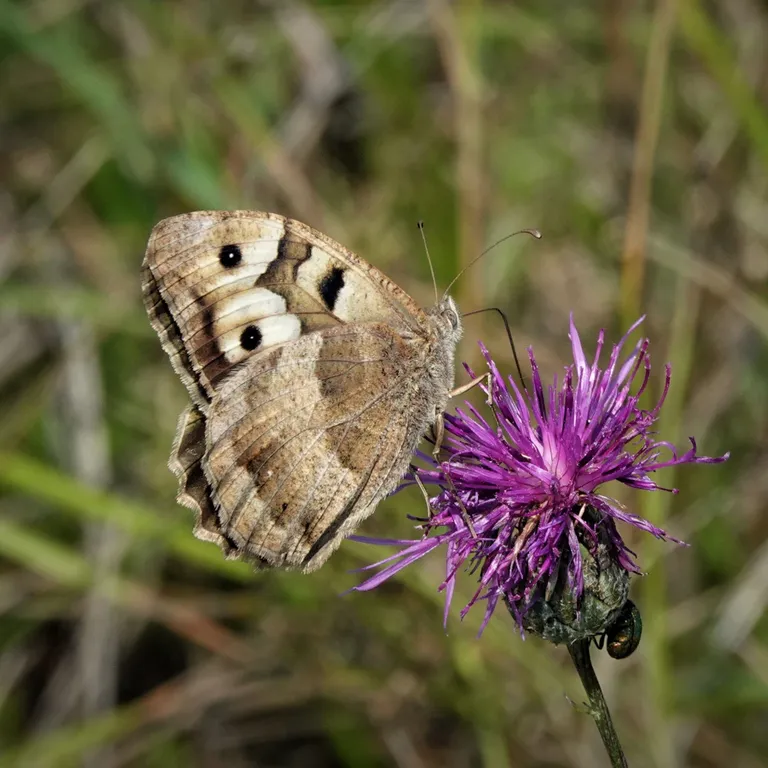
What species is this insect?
Chazara briseis (also Satyrus briseis)
